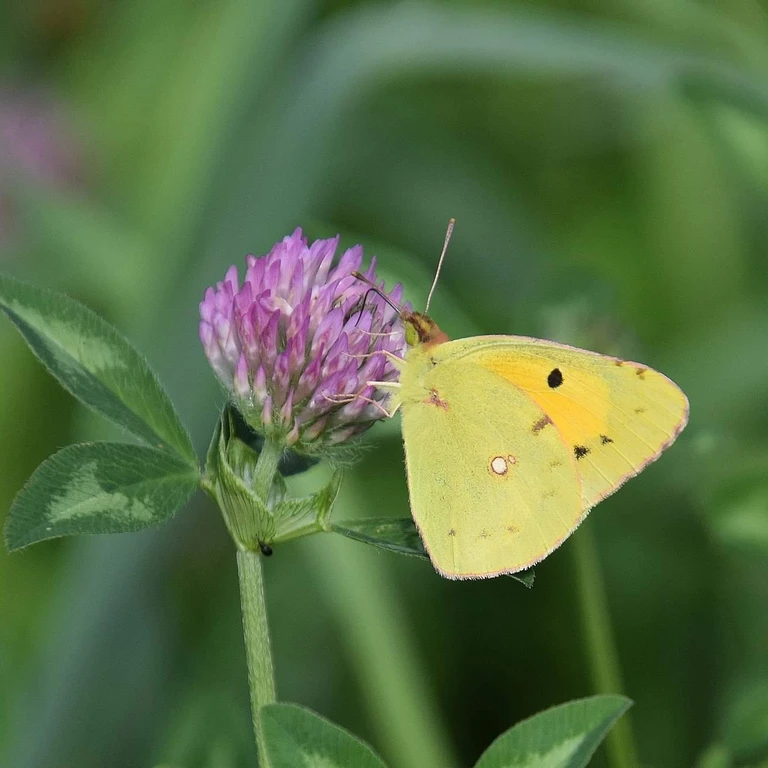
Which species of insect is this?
Colias croceus
